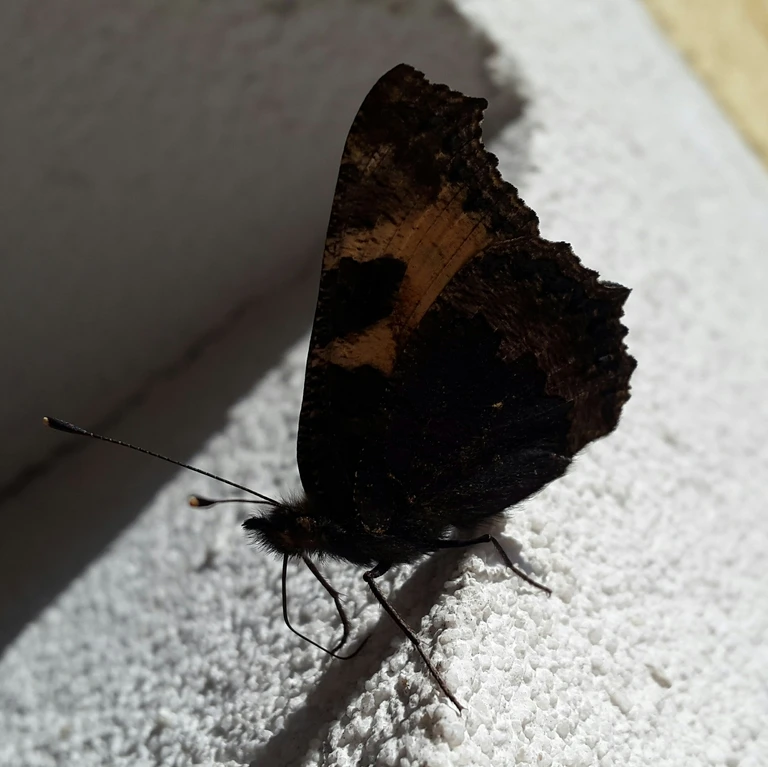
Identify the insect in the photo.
Aglais urticae
